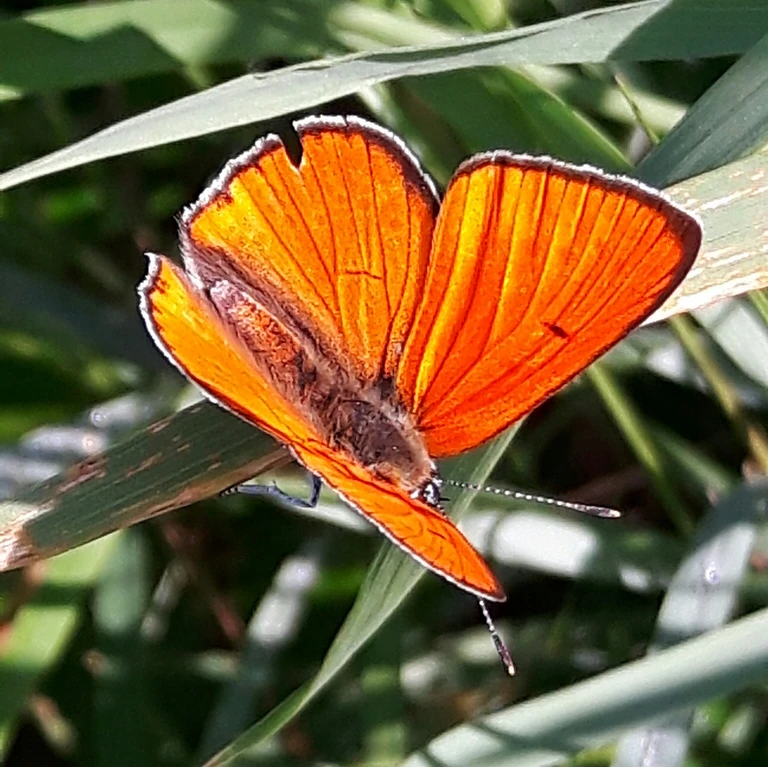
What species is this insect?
Lycaena dispar
